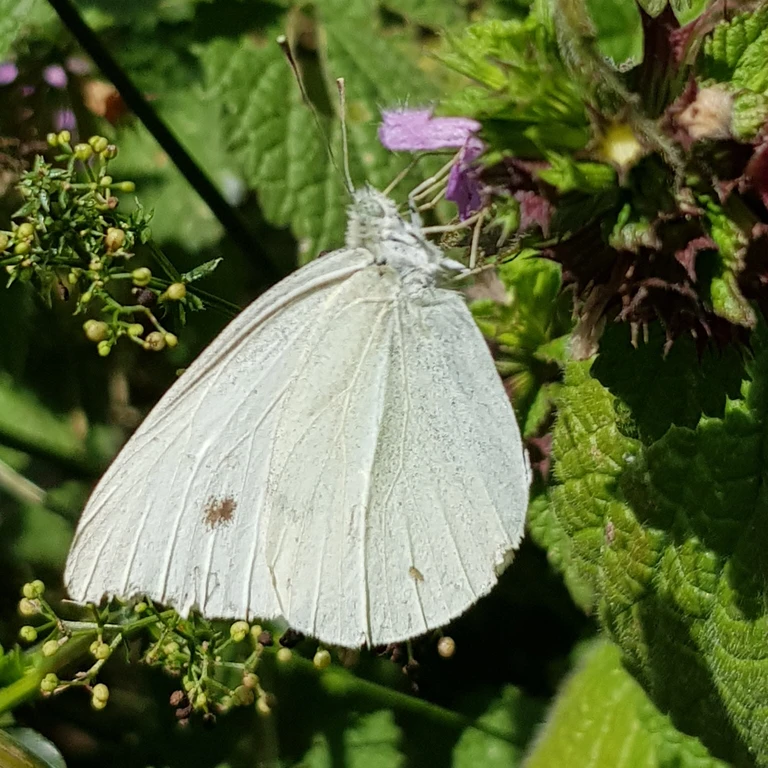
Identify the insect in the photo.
Pieris rapae
